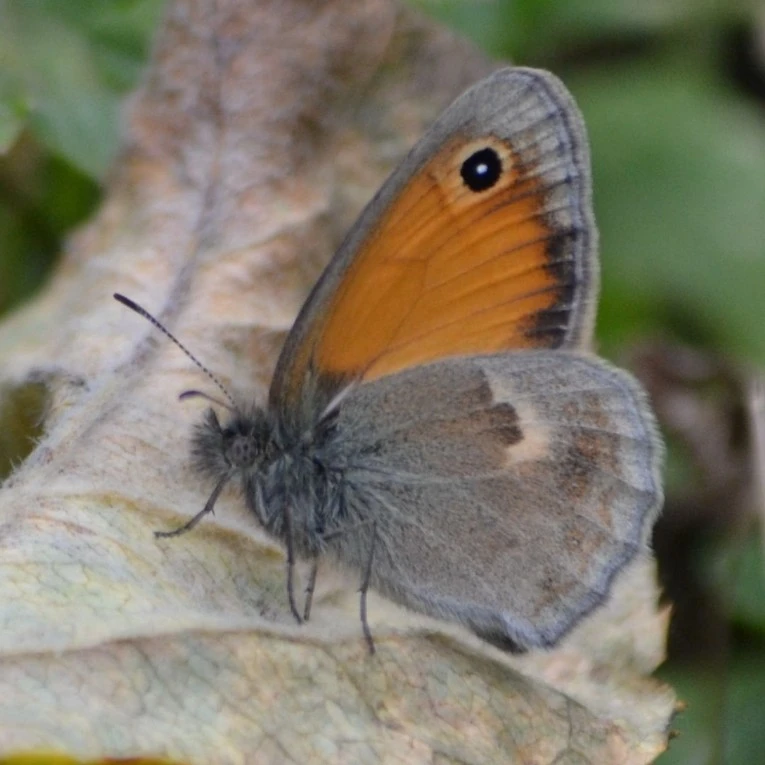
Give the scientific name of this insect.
Coenonympha pamphilus
